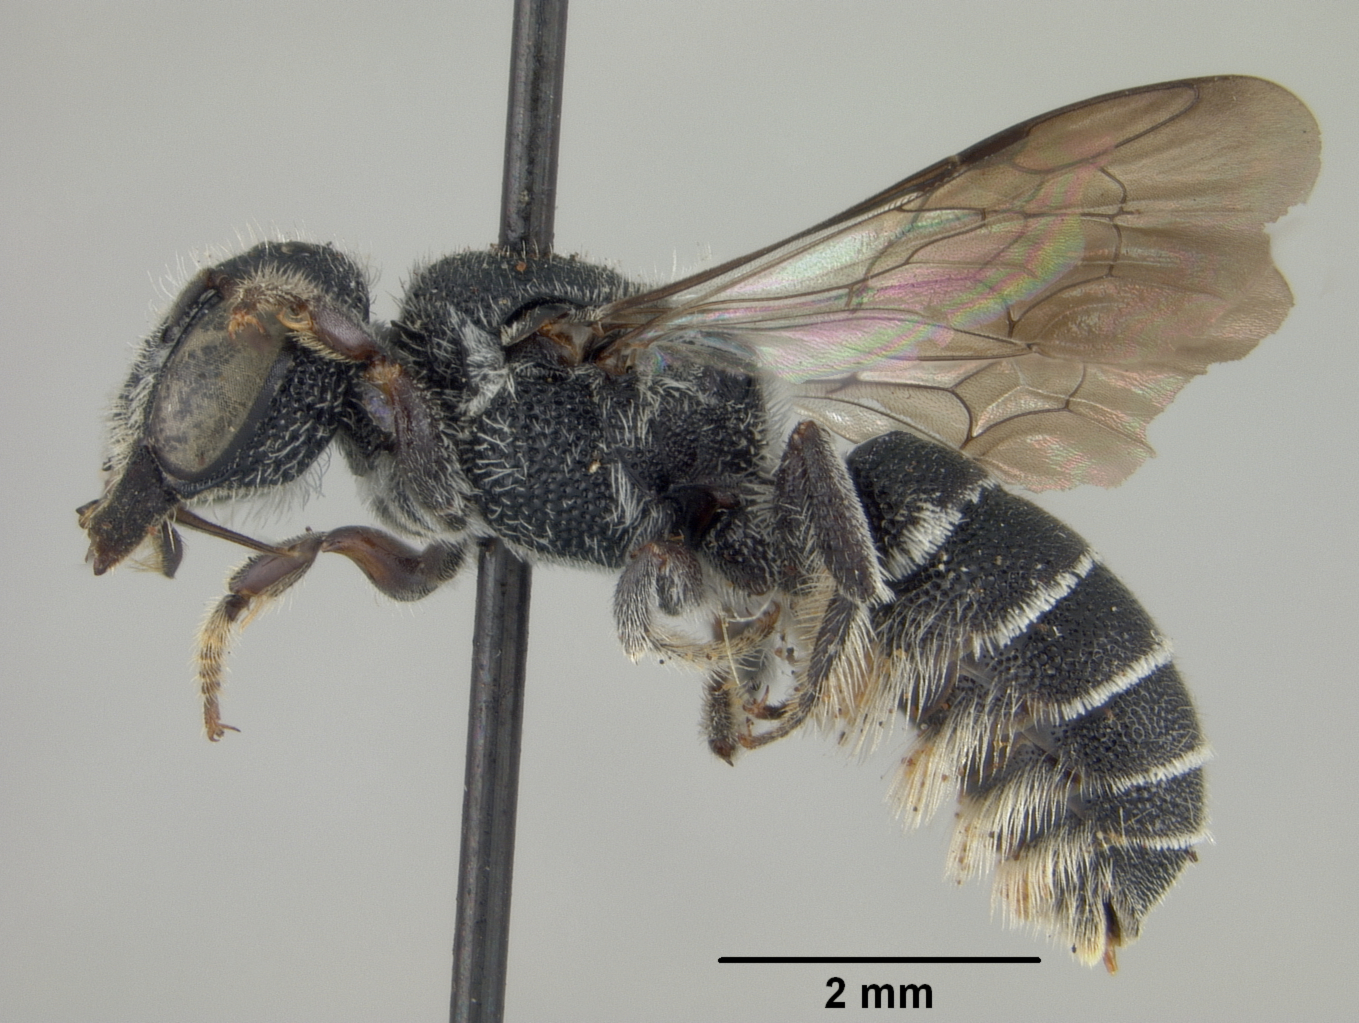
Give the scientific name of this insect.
Heriades crawfordi
